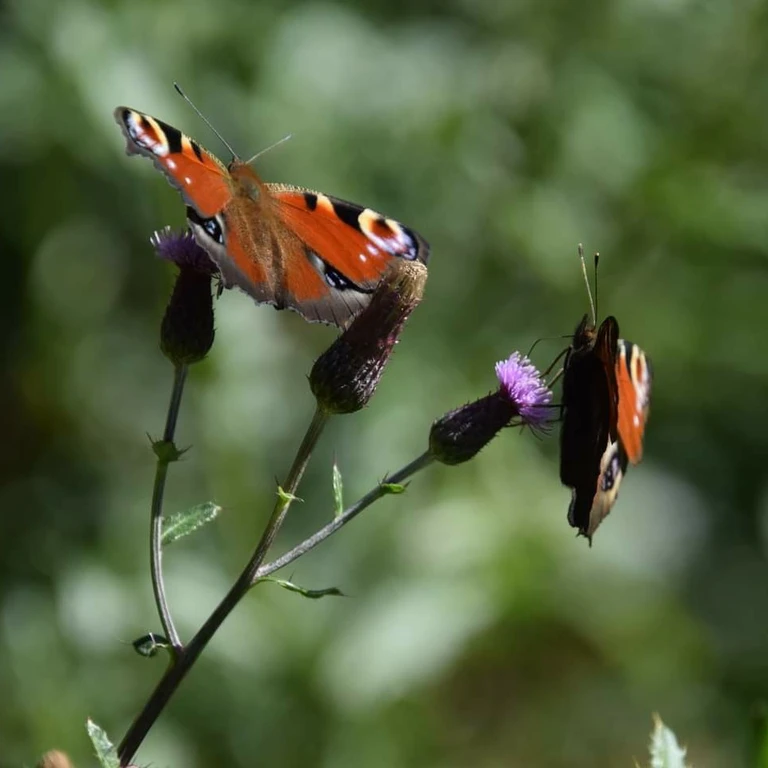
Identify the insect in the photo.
Aglais io
